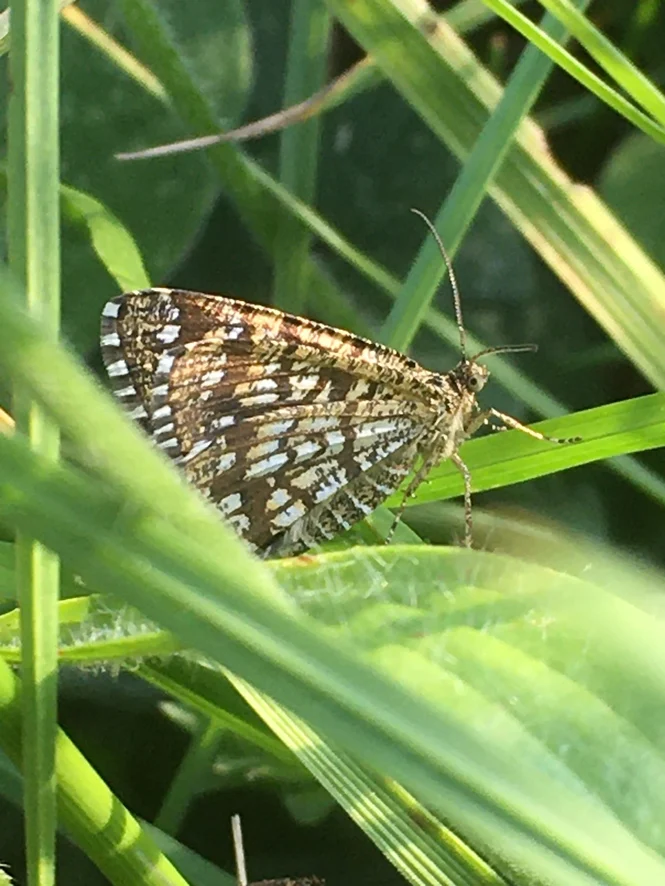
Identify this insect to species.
Chiasmia clathrata
